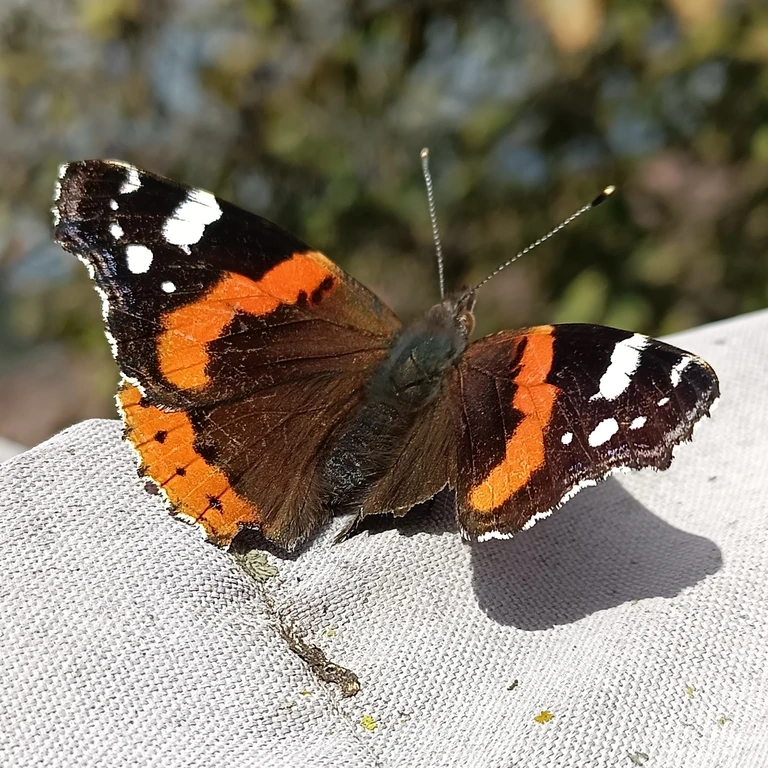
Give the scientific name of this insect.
Vanessa atalanta
